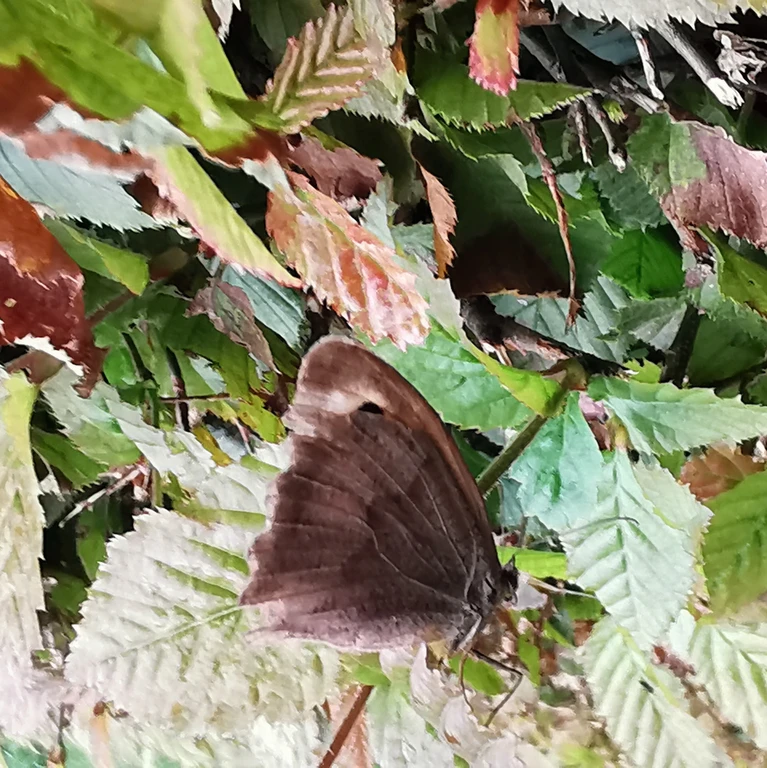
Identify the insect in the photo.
Maniola jurtina
